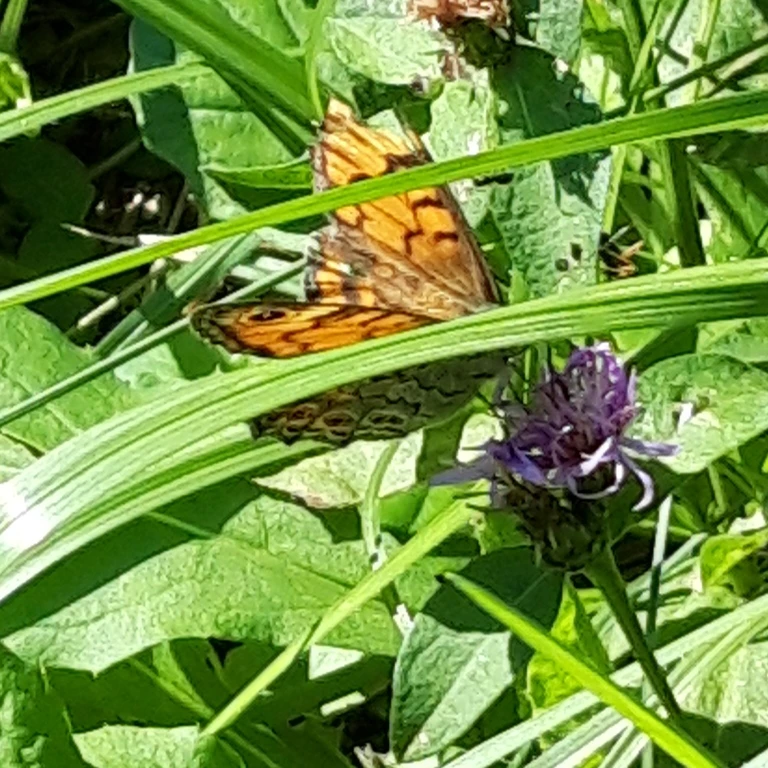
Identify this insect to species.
Lasiommata megera (also Pararge megera)
